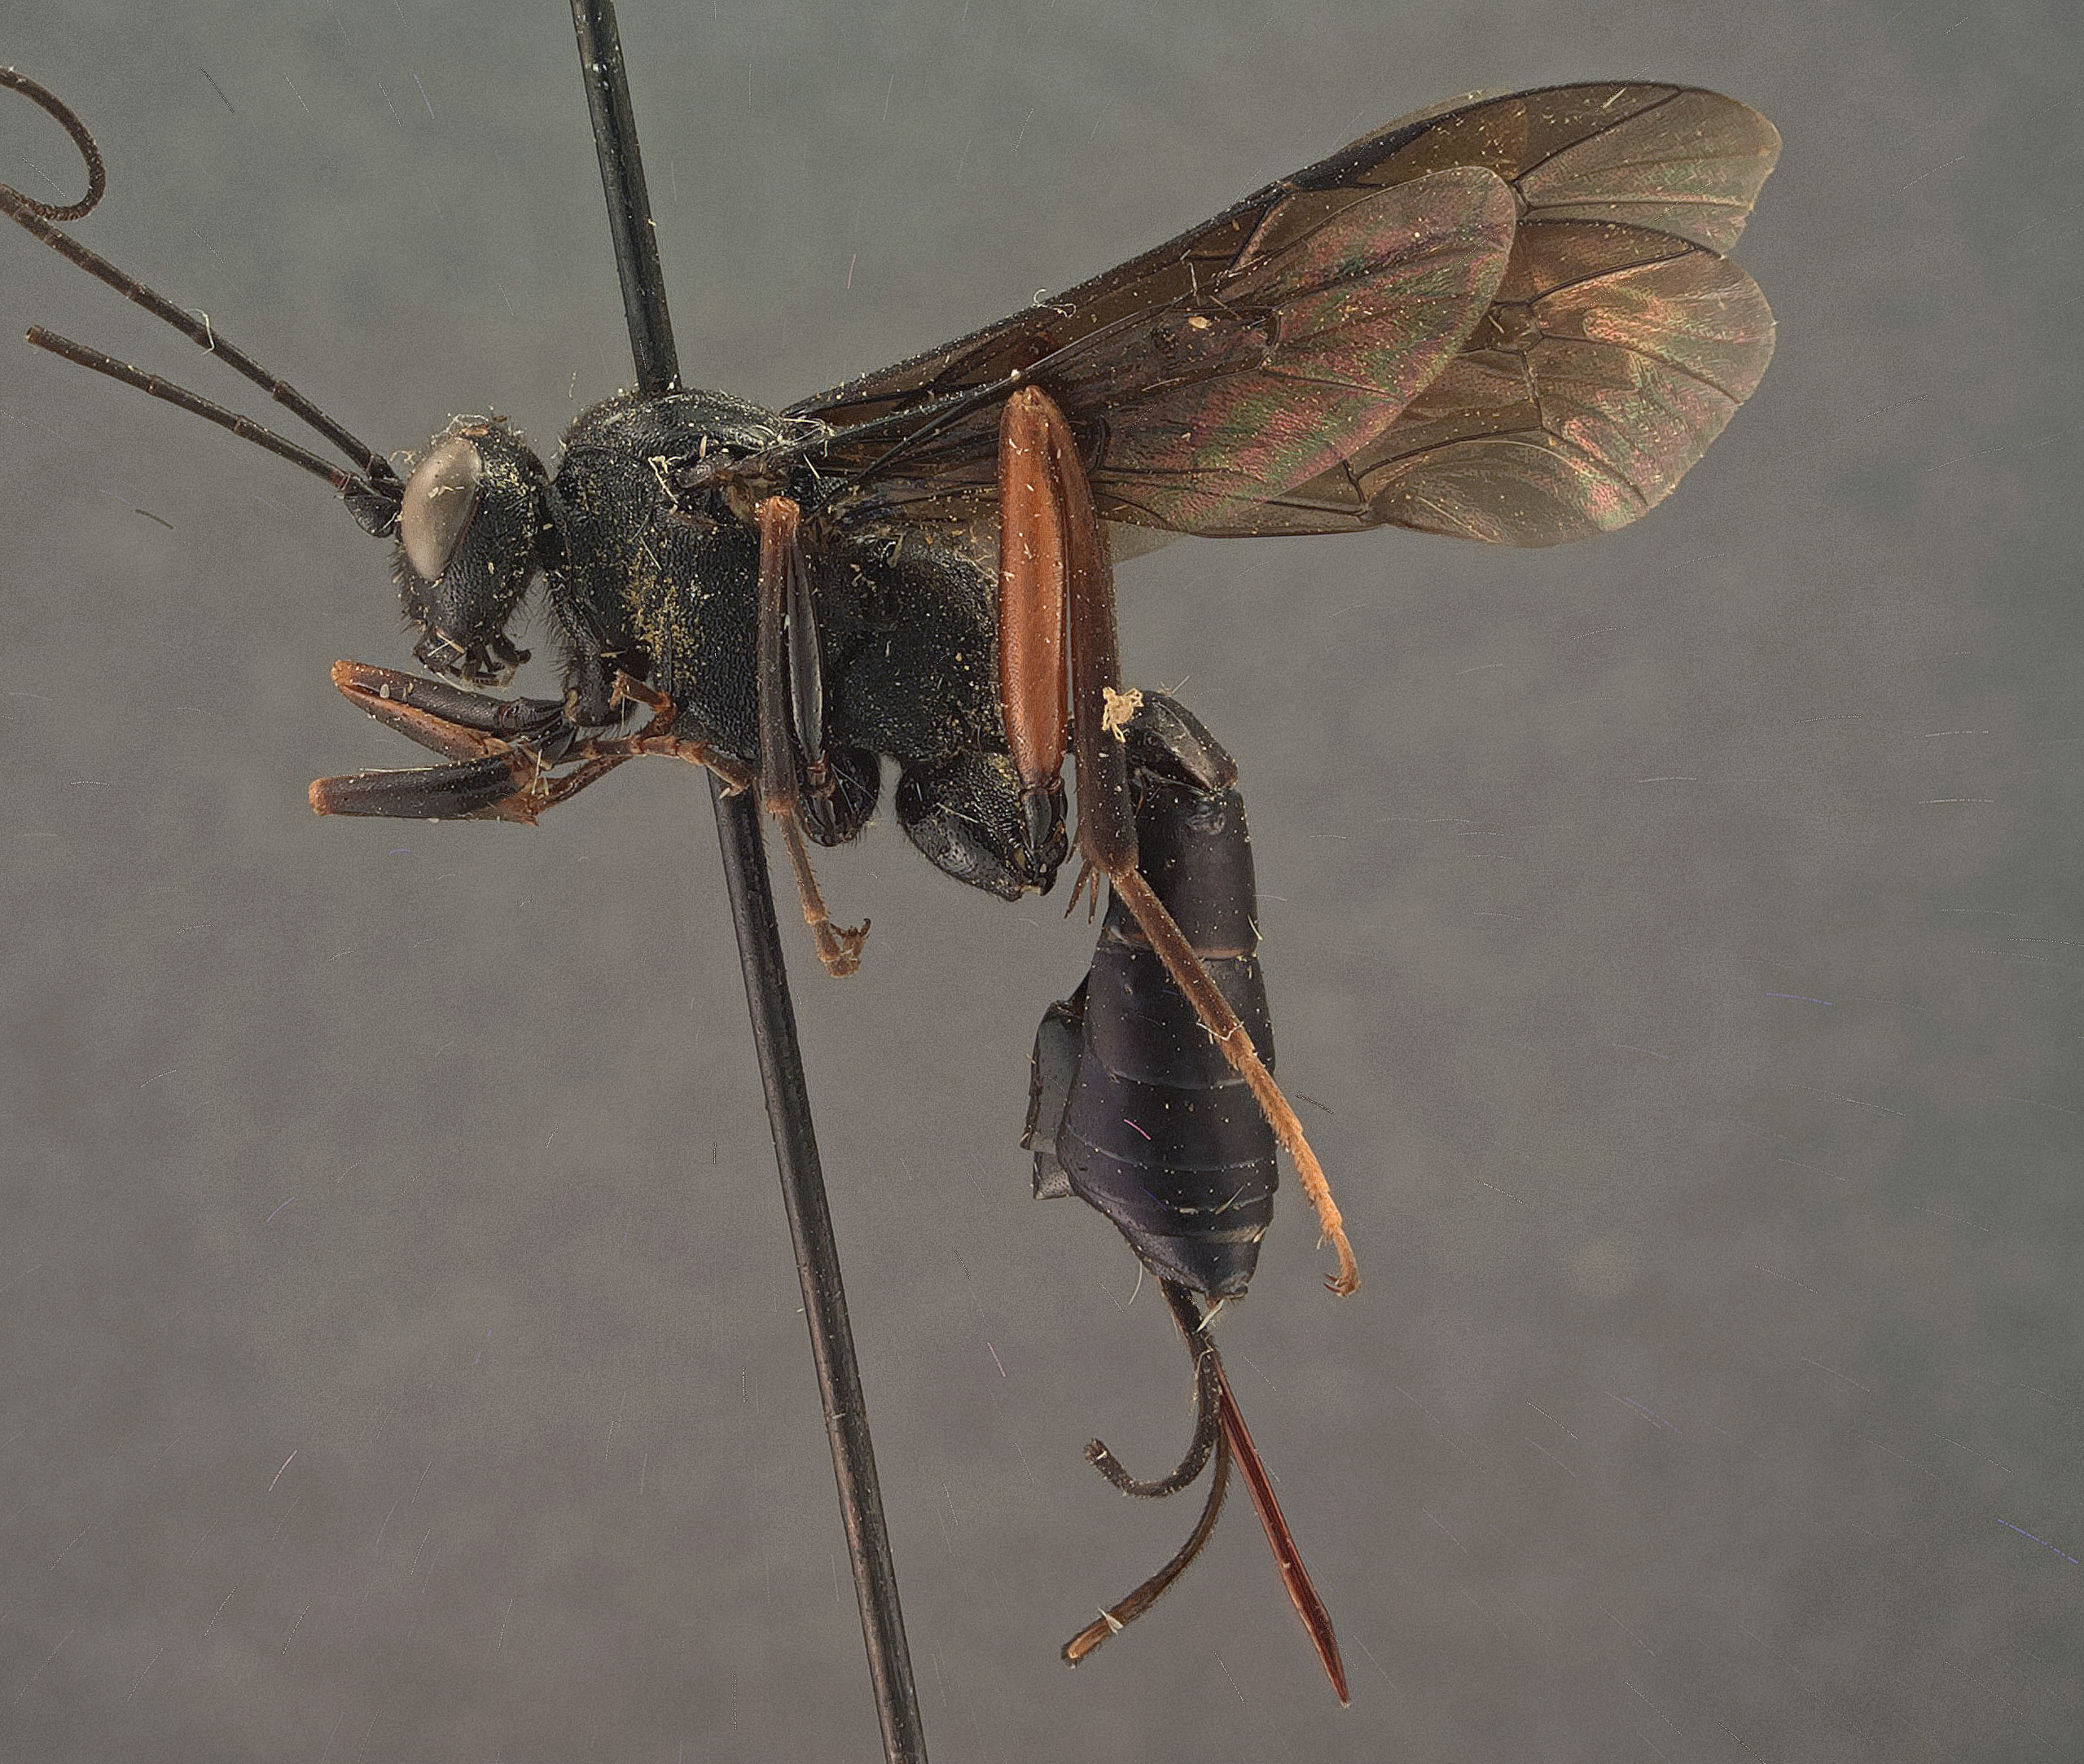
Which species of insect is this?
Cryptus genatus
